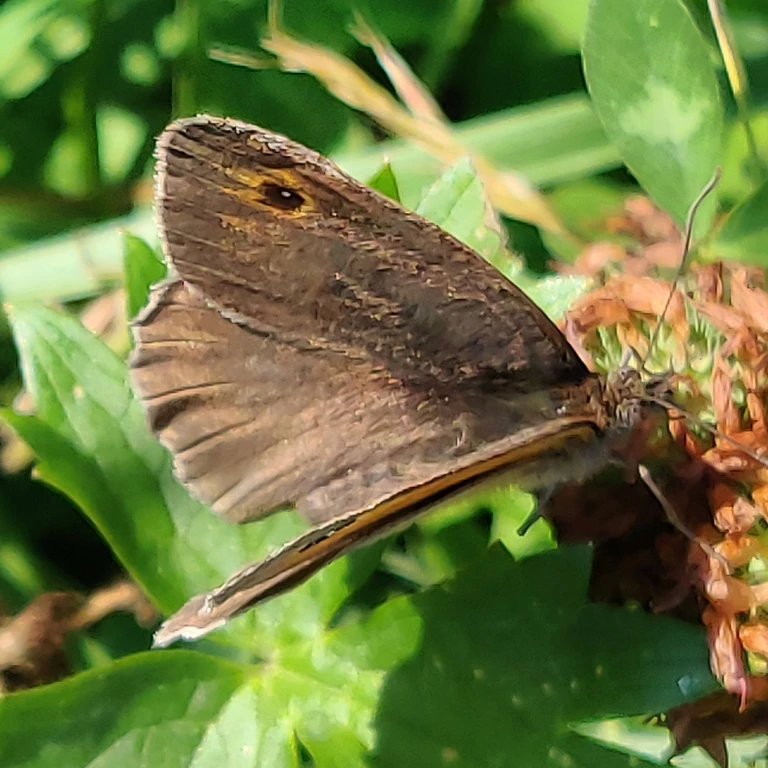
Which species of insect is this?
Maniola jurtina
